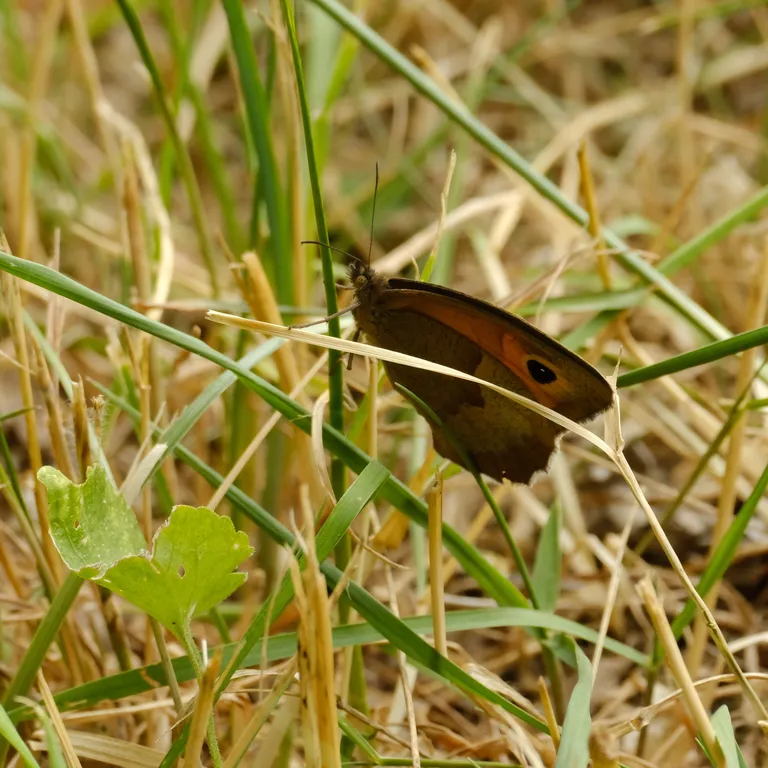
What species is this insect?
Maniola jurtina
